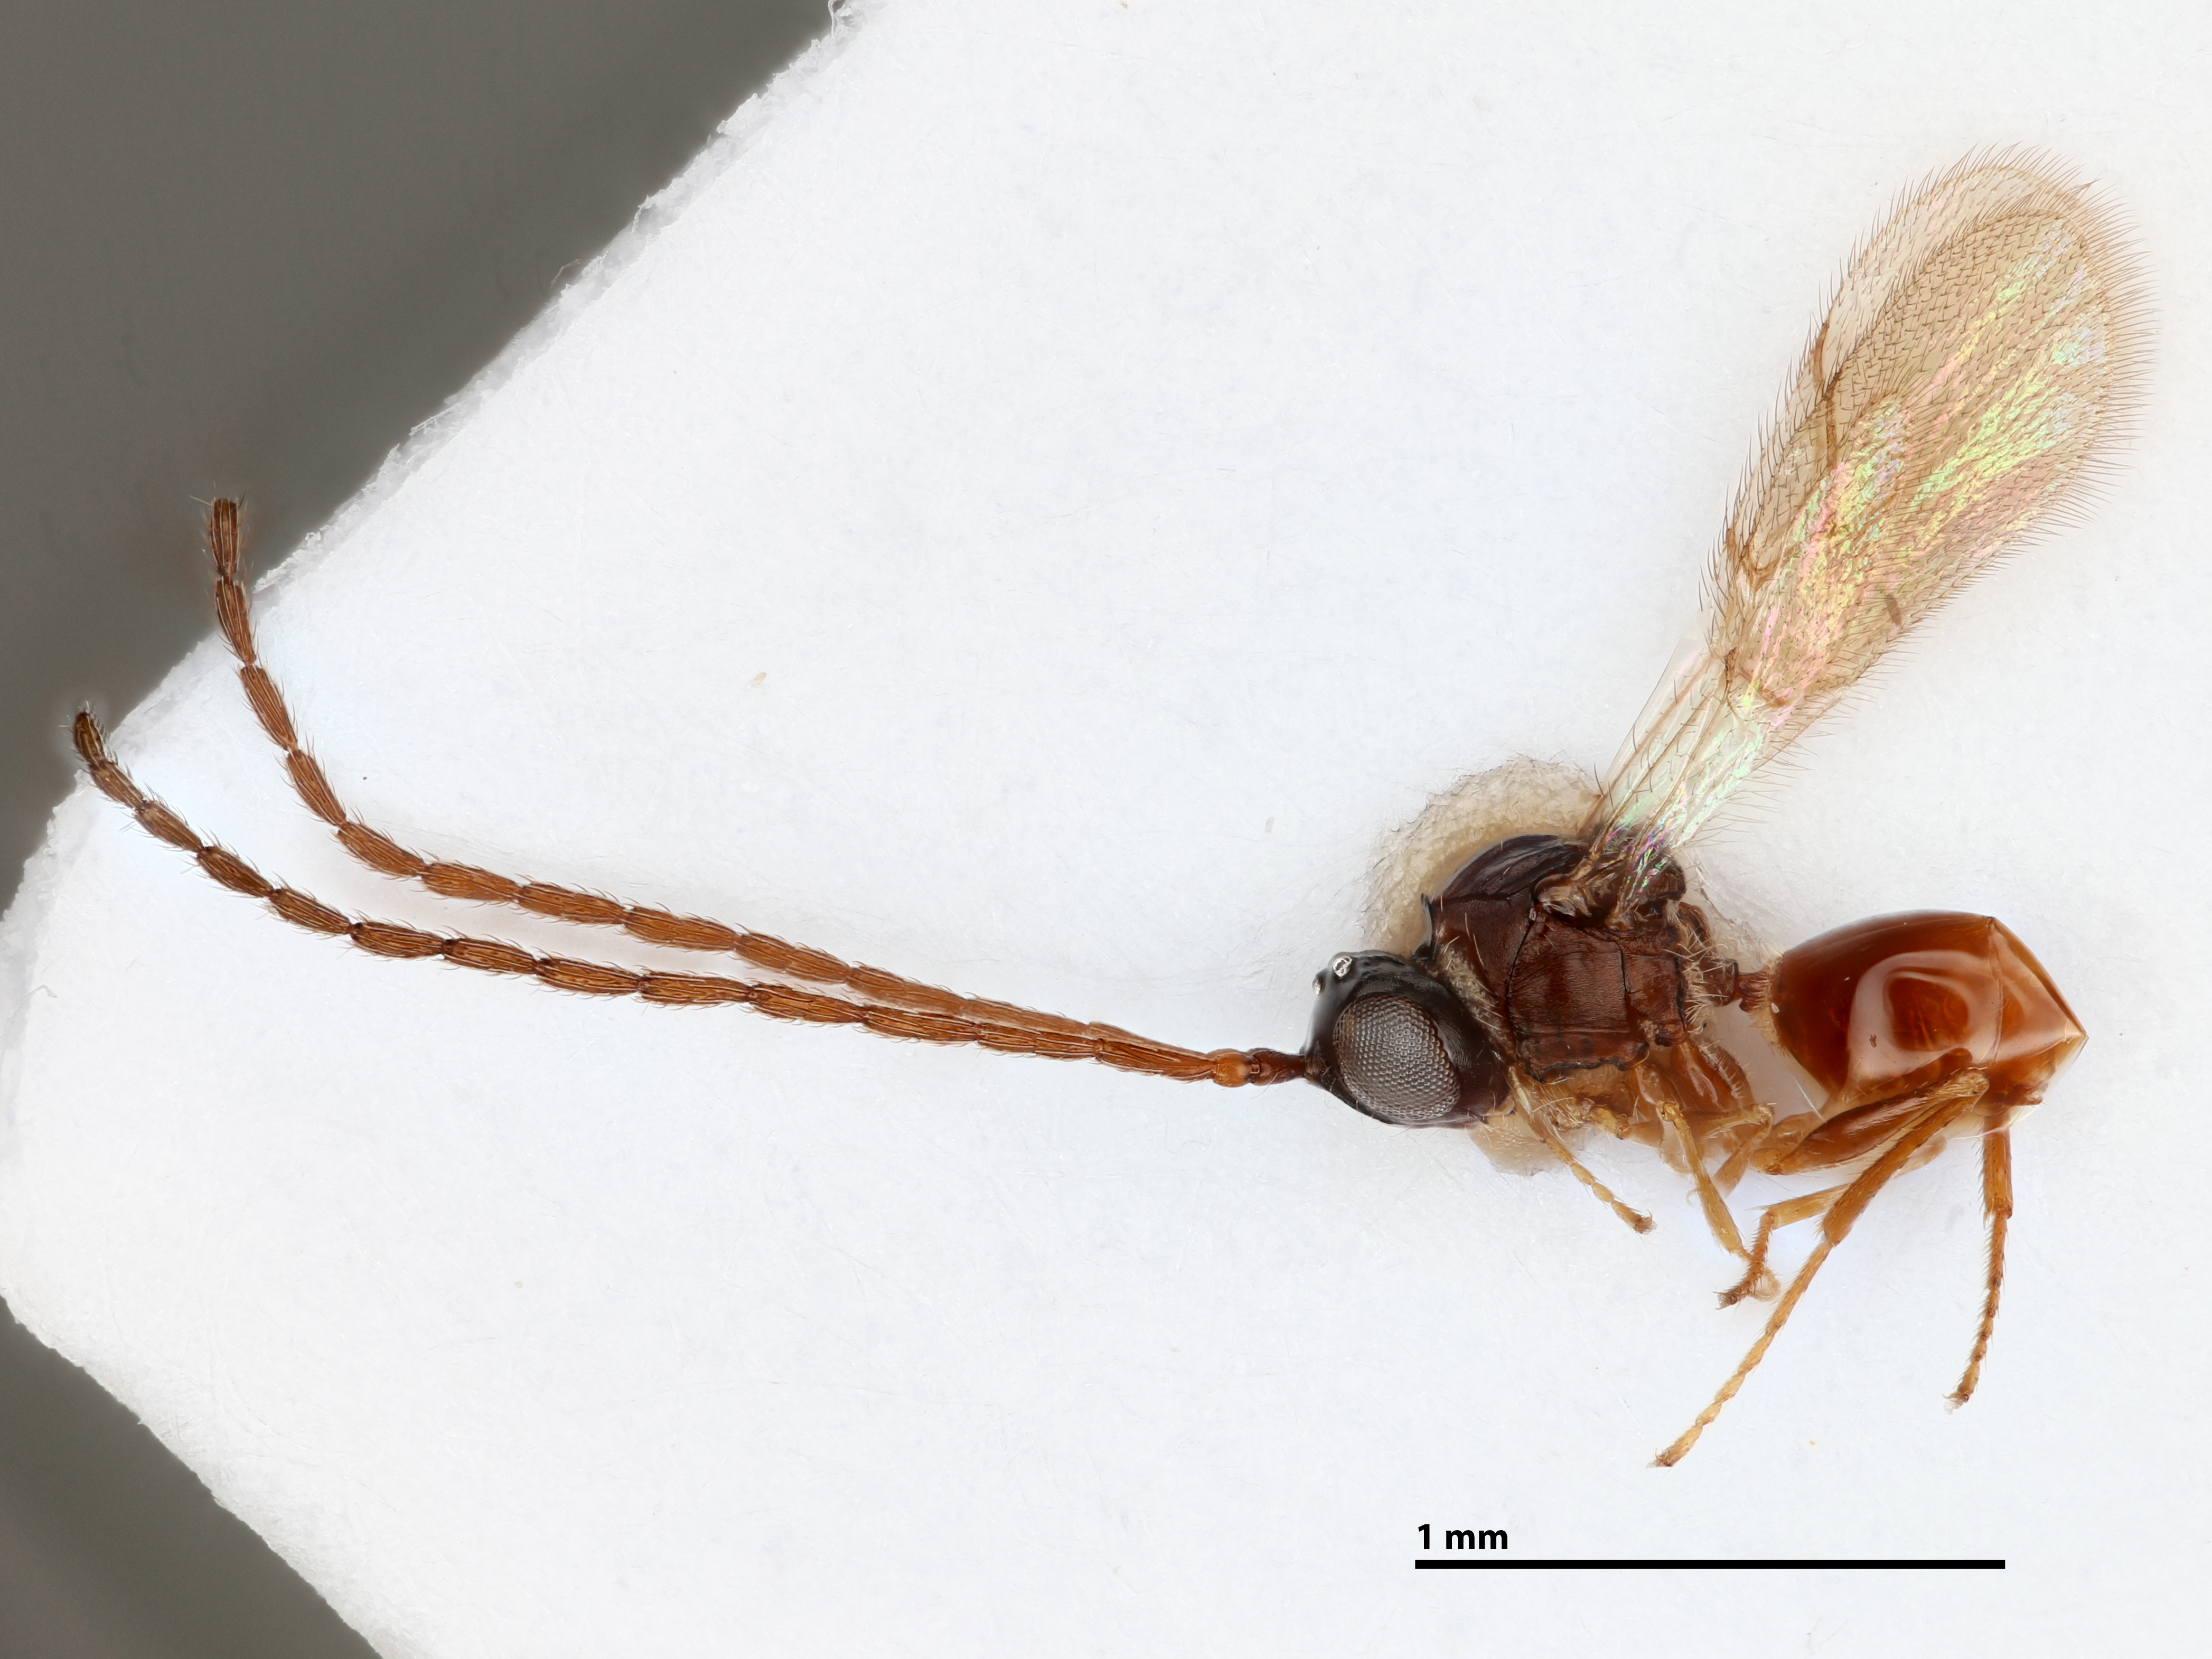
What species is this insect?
Humboldteria maurofrons
